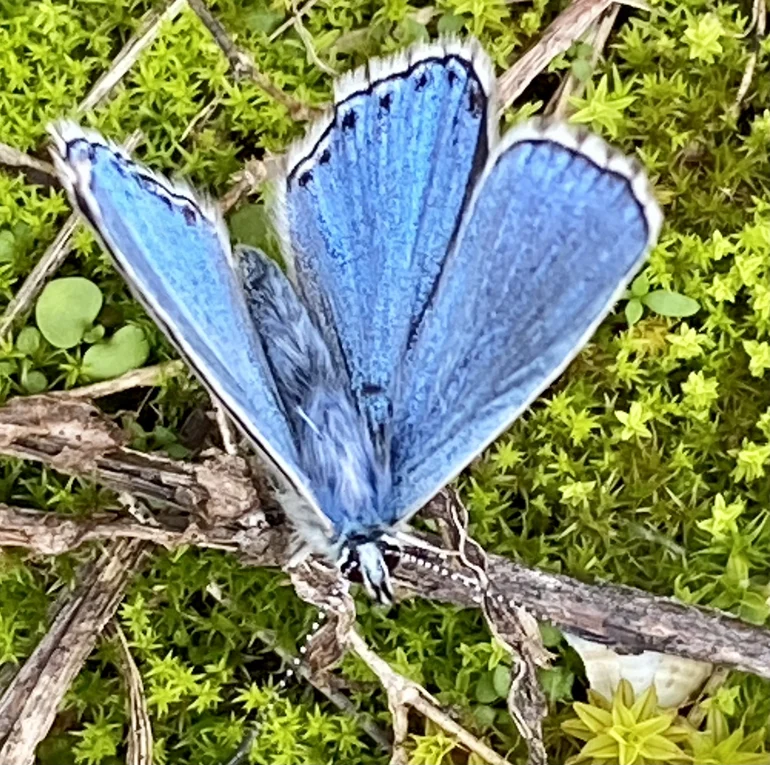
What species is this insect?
Lysandra bellargus
